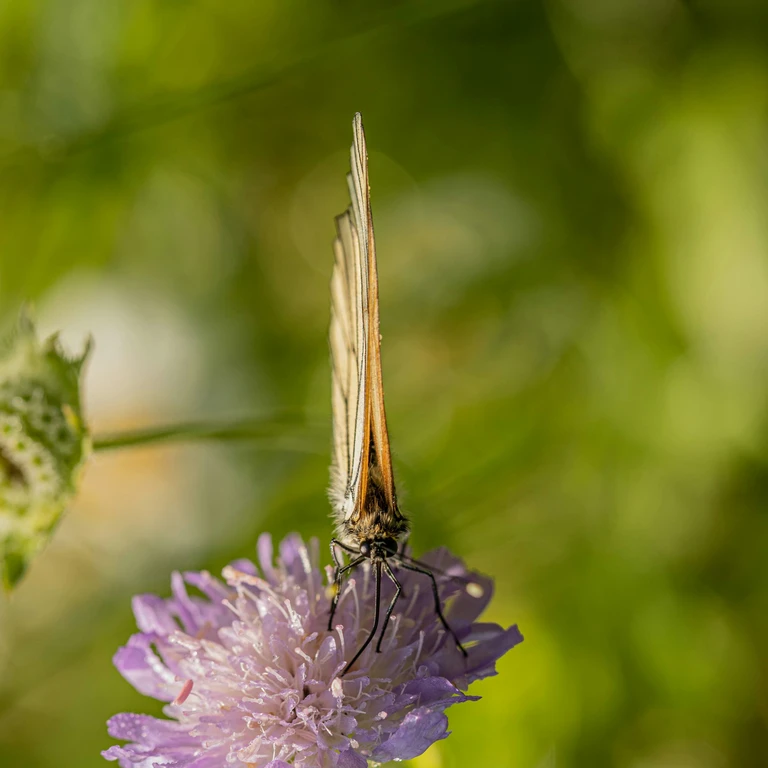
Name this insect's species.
Aporia crataegi
